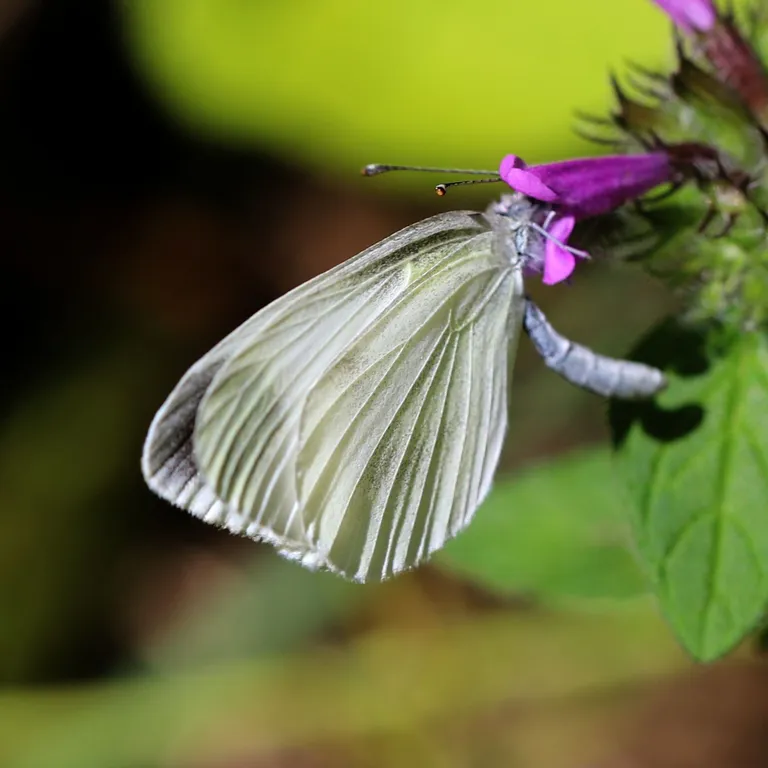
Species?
Leptidea sinapis/juvernica
